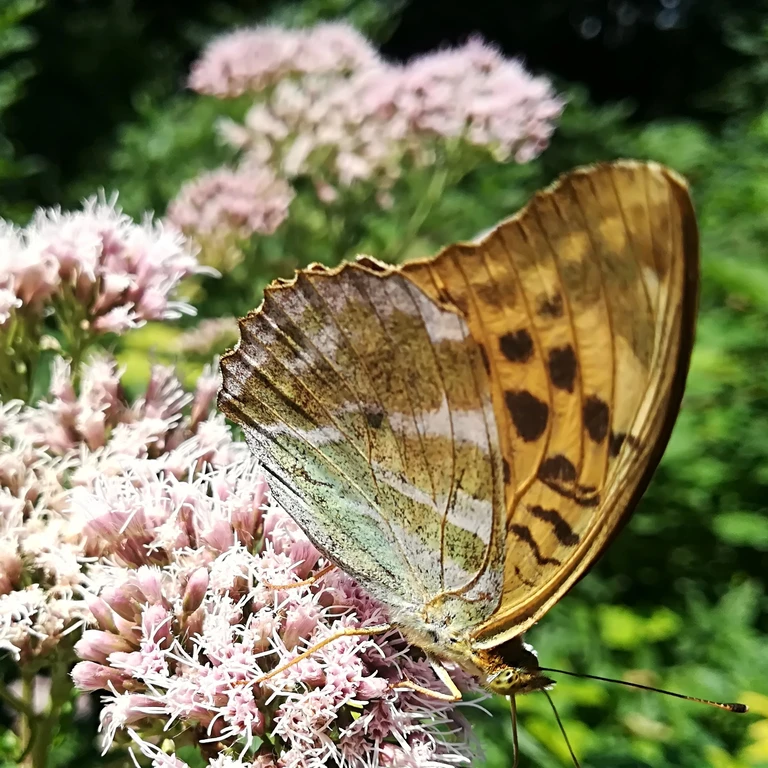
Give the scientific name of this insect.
Argynnis paphia
